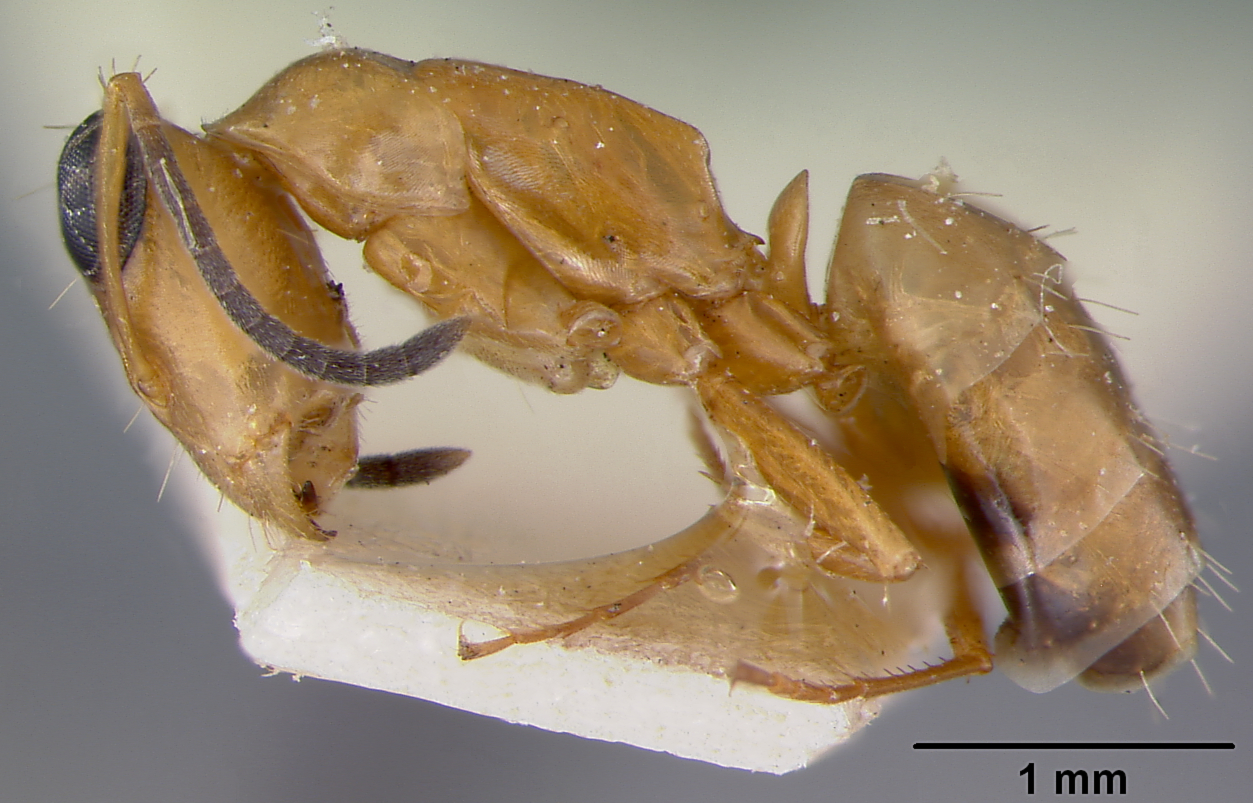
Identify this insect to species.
Opisthopsis jocosus
